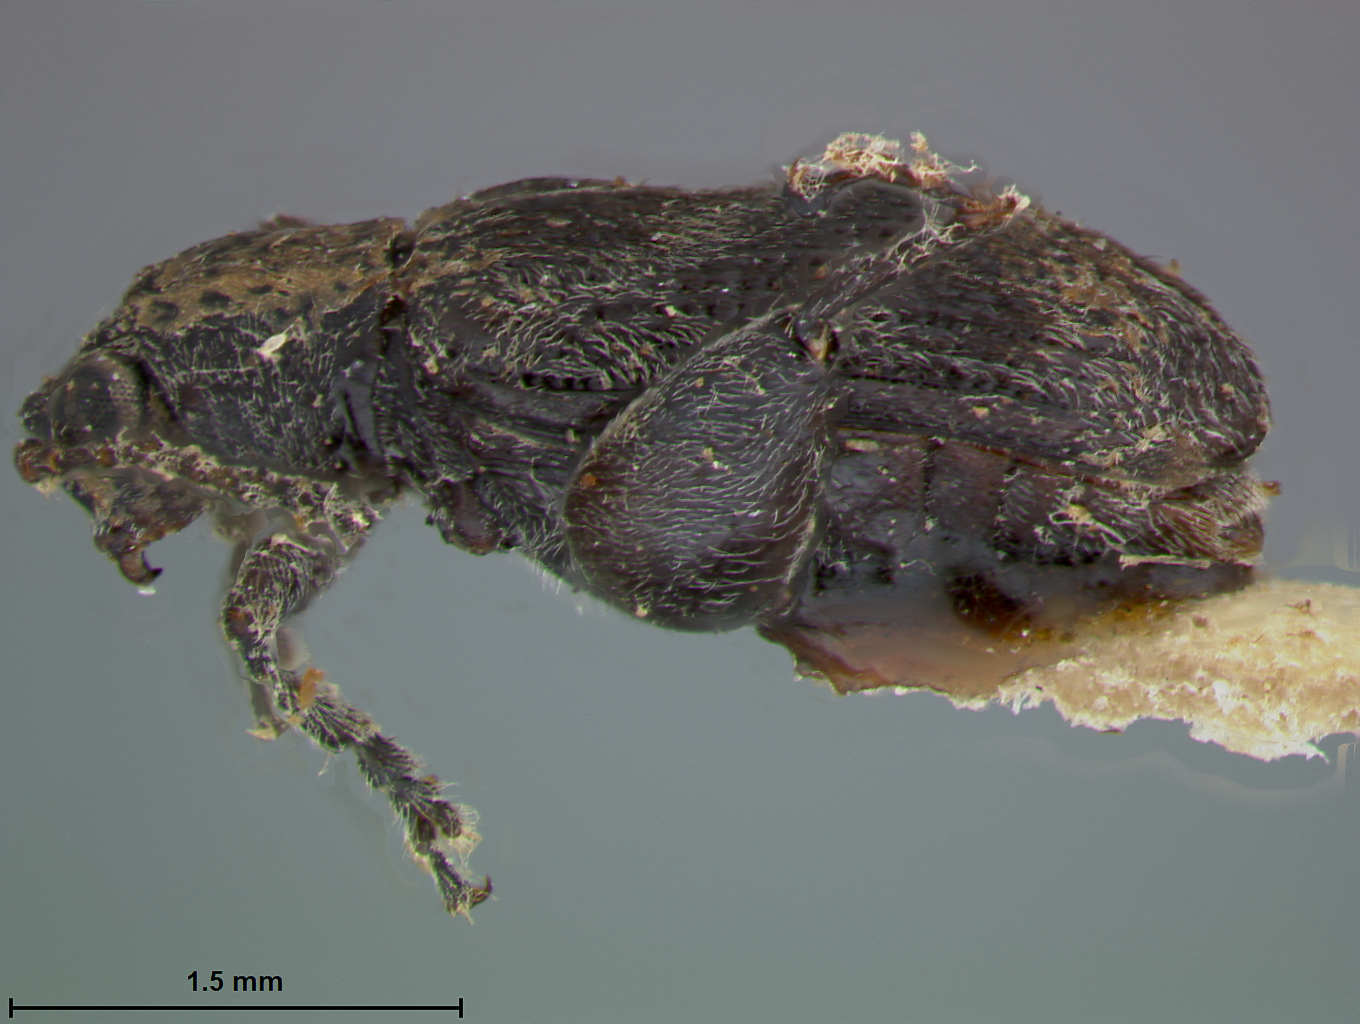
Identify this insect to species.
Physimerus melanchimus
